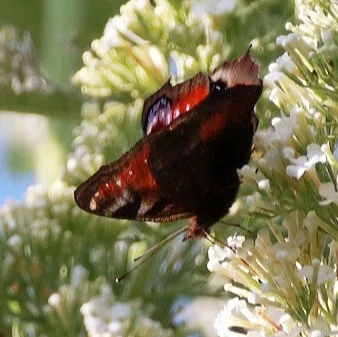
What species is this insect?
Aglais io
